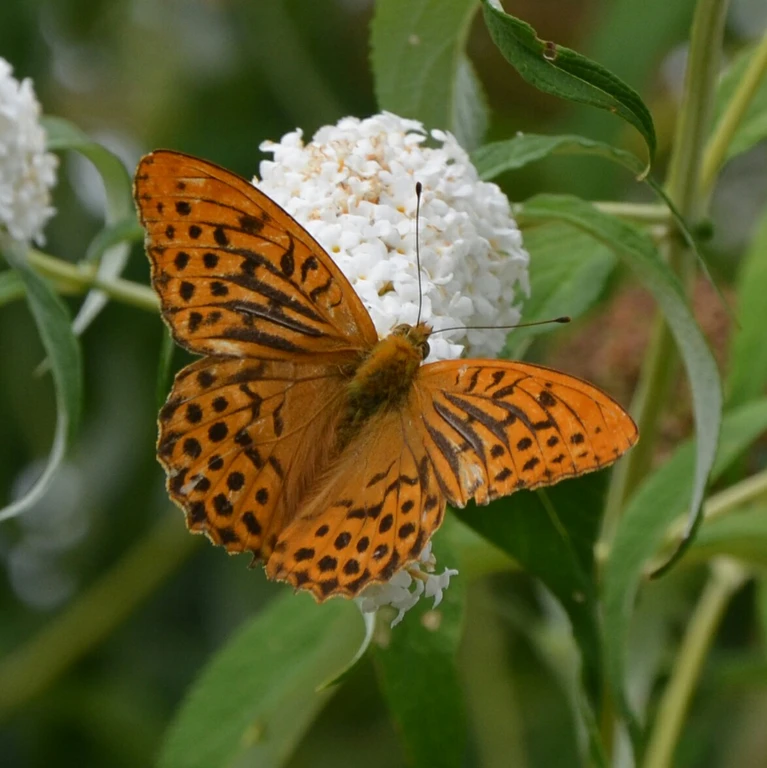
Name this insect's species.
Argynnis paphia
